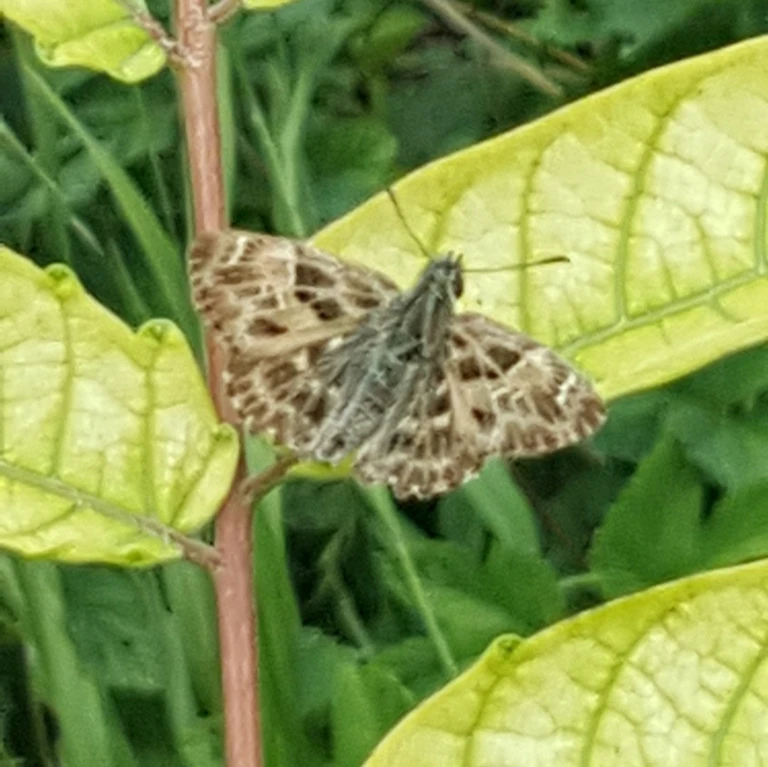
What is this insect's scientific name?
Carcharodus alceae
